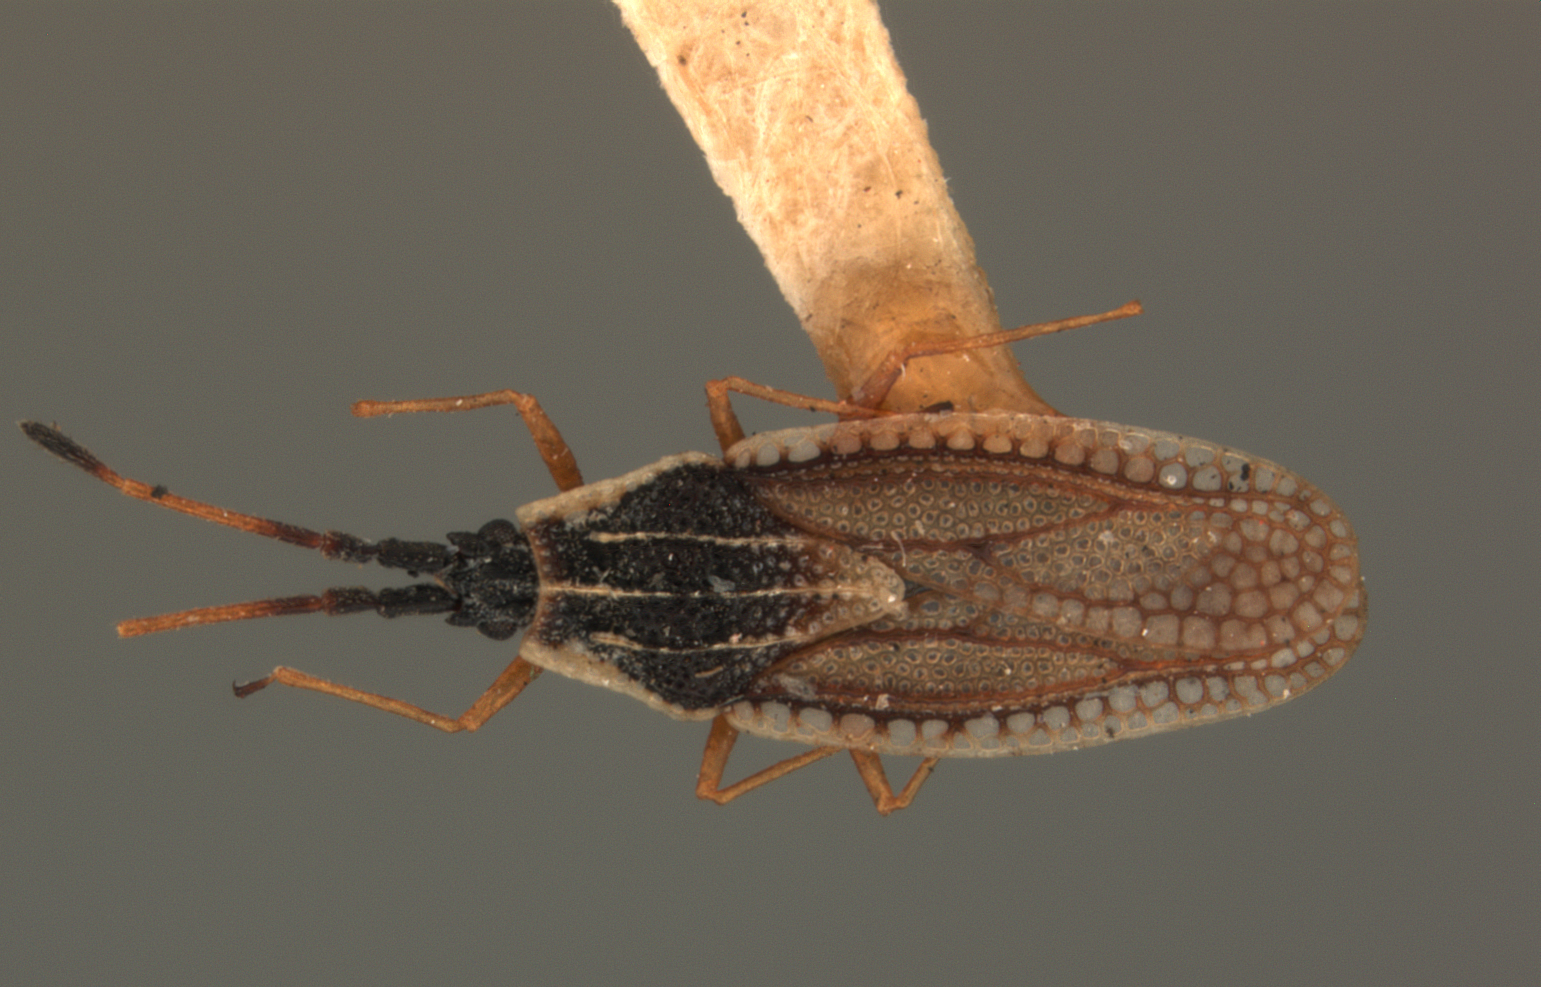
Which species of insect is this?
Atheas annulatus
